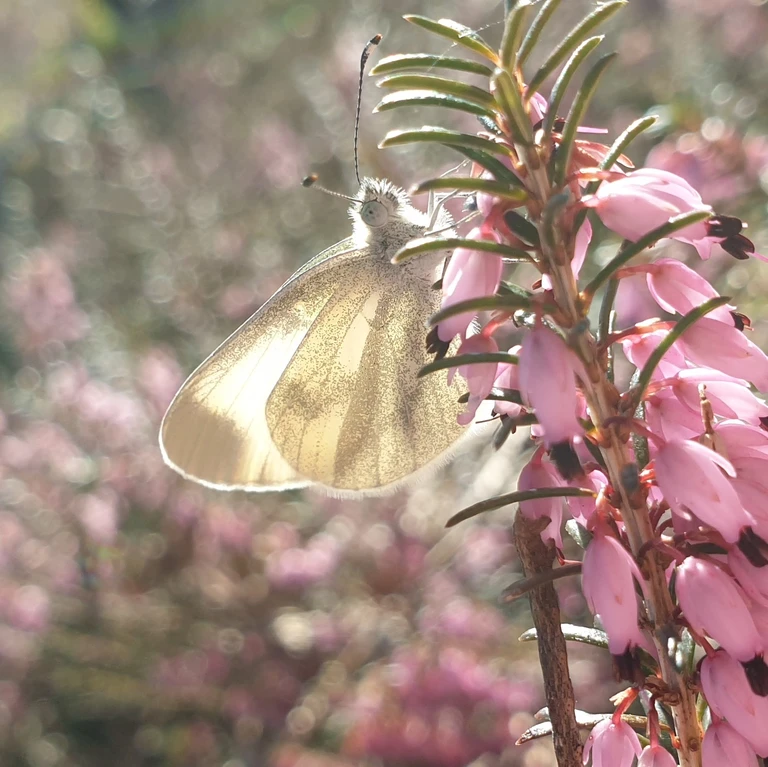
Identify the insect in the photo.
Leptidea sinapis/juvernica
